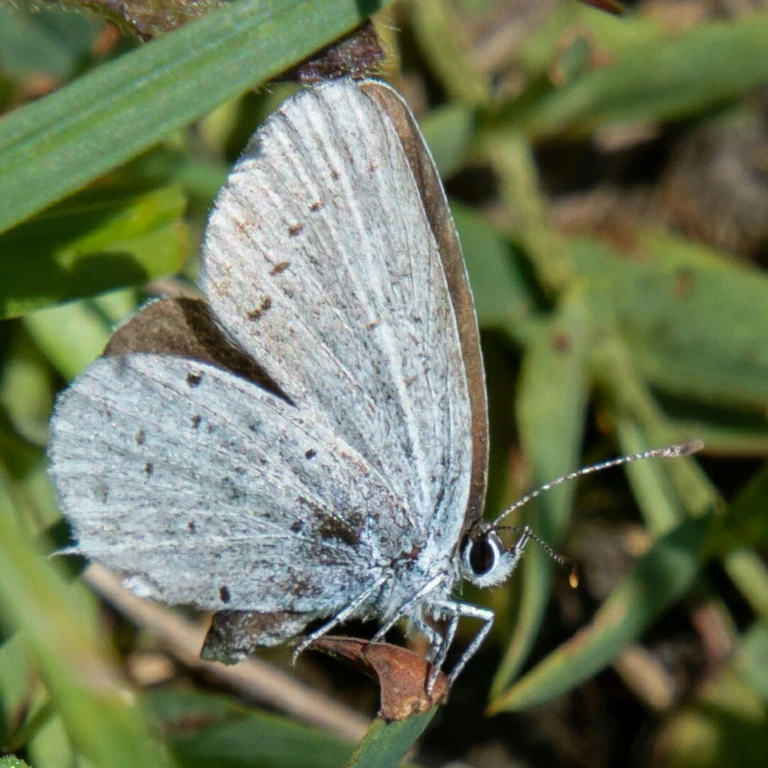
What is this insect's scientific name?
Cupido minimus
